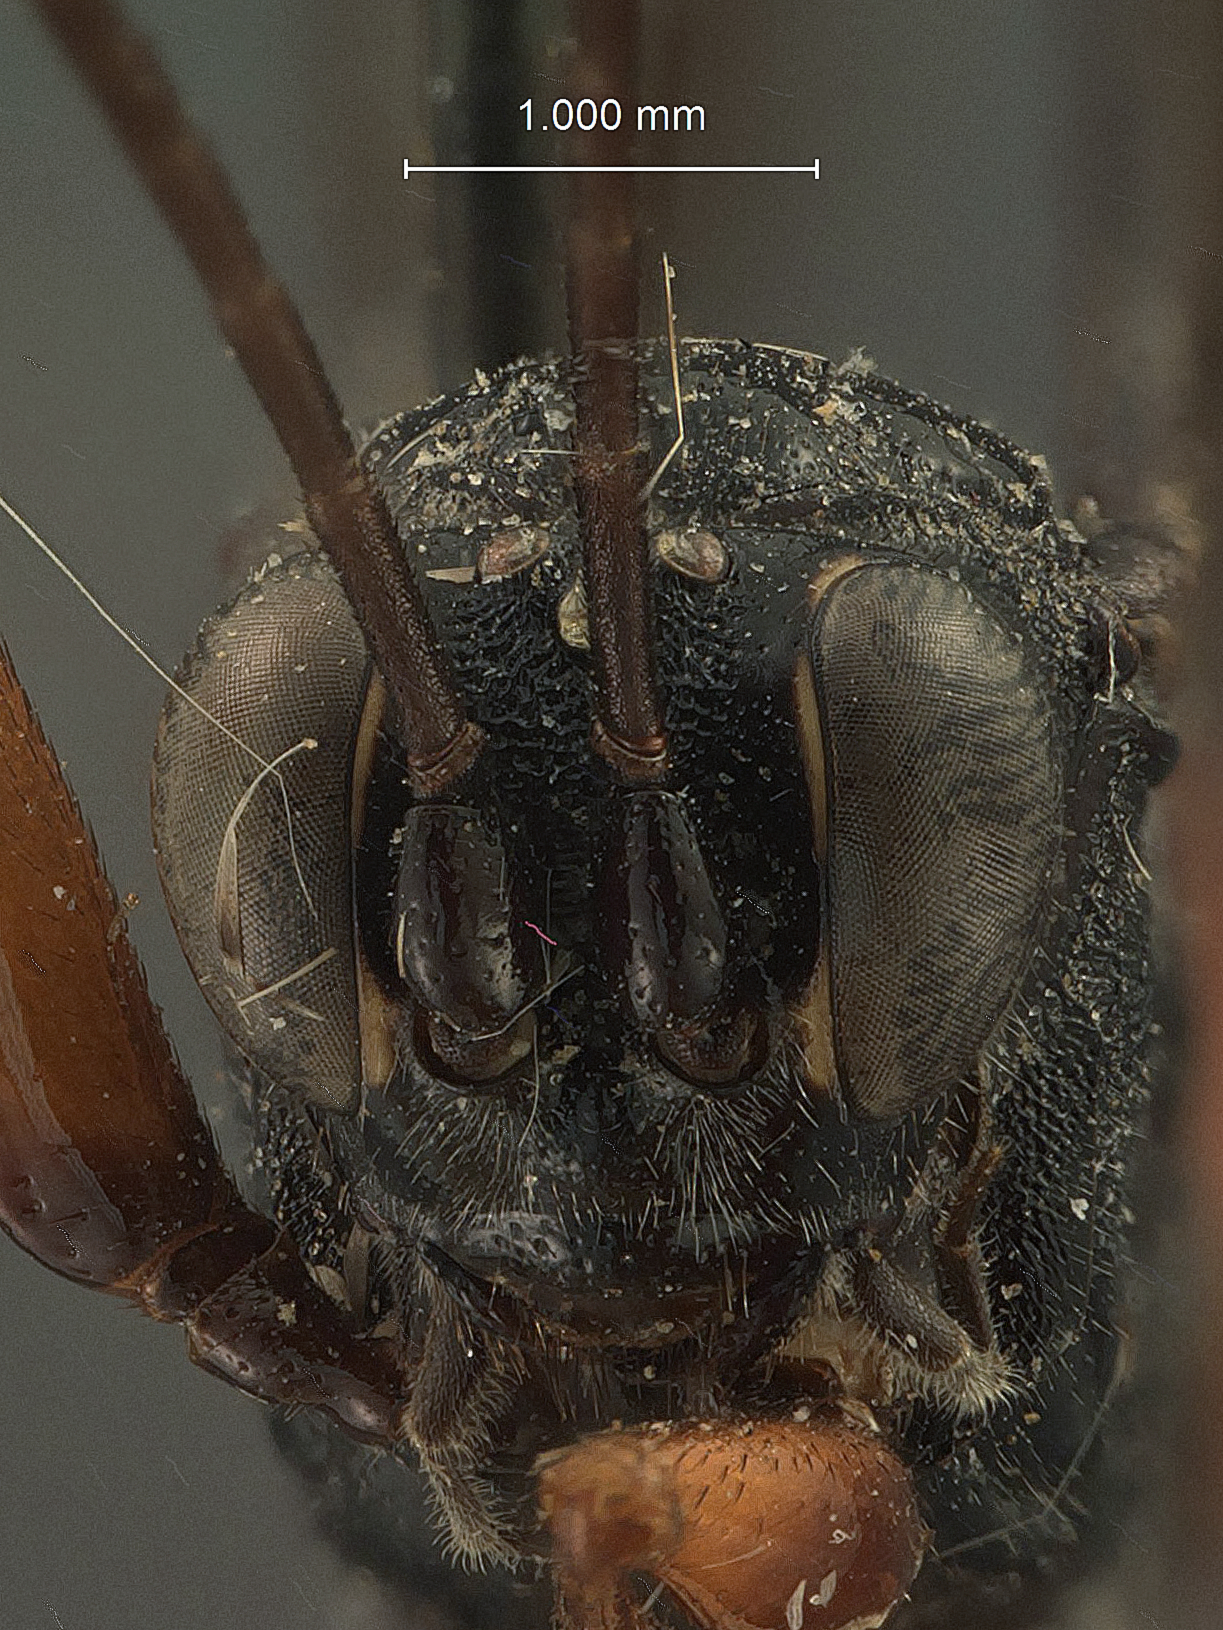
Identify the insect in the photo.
Cryptus symmetricus
